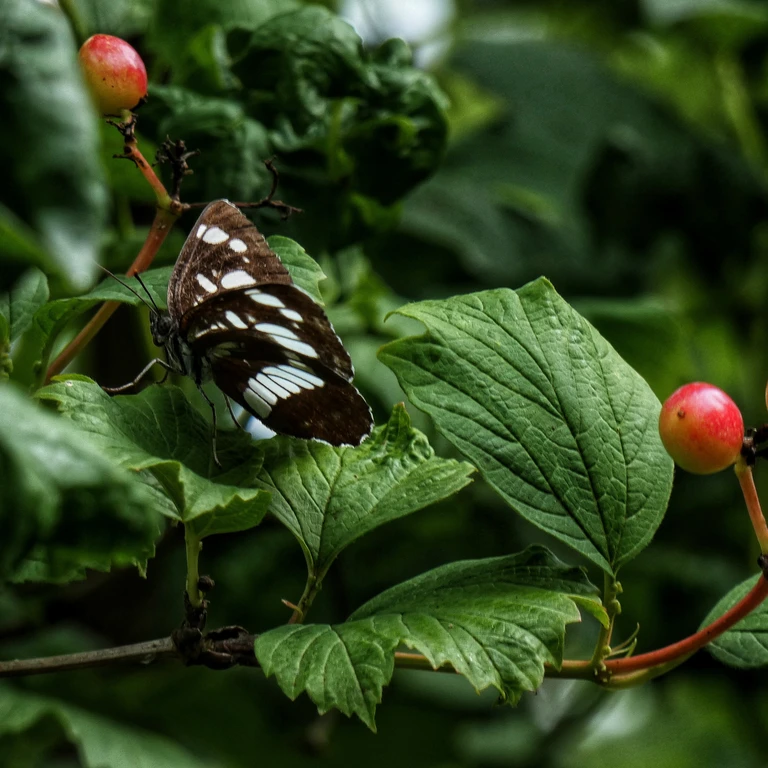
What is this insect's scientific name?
Neptis rivularis
